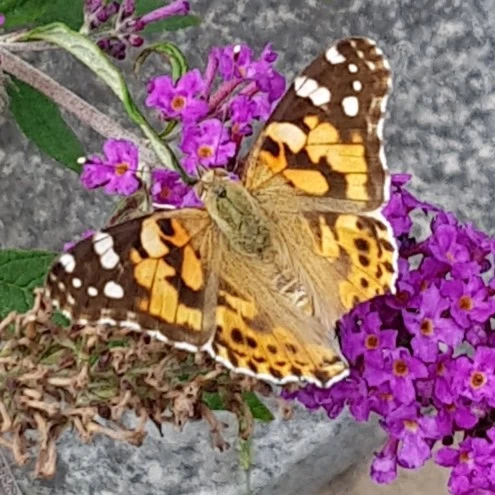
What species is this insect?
Vanessa cardui
